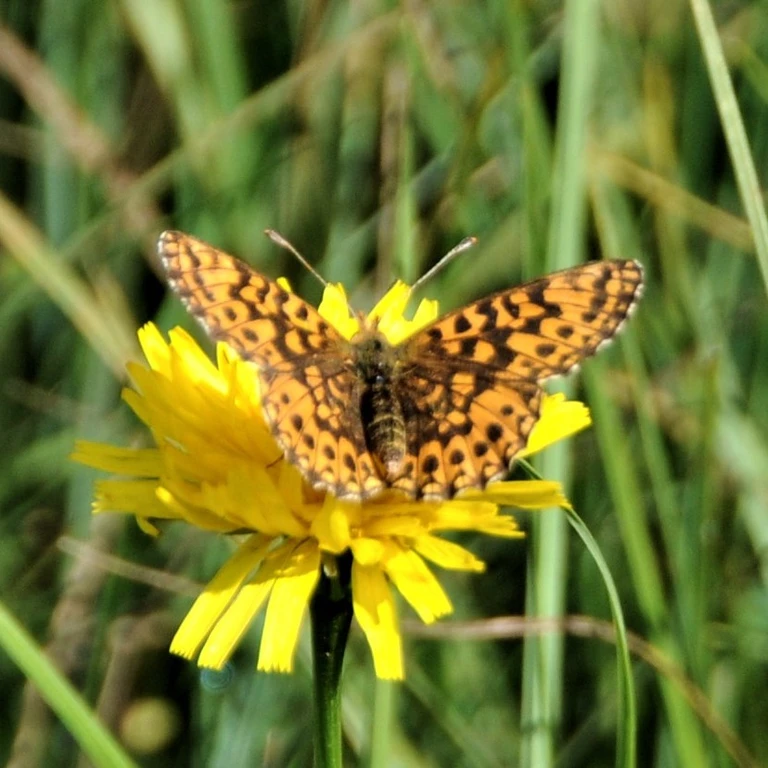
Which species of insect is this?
Boloria dia
